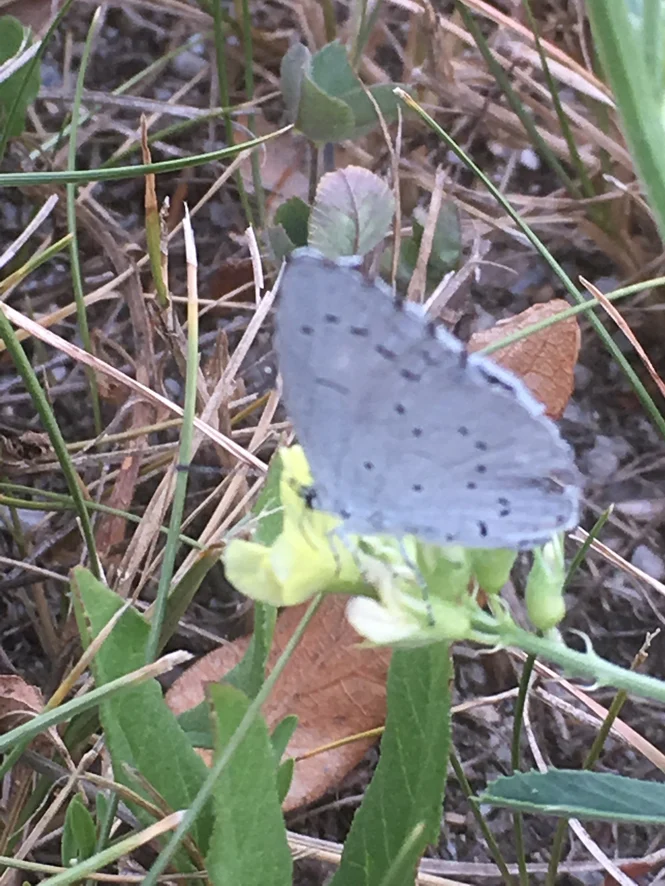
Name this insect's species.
Celastrina argiolus
